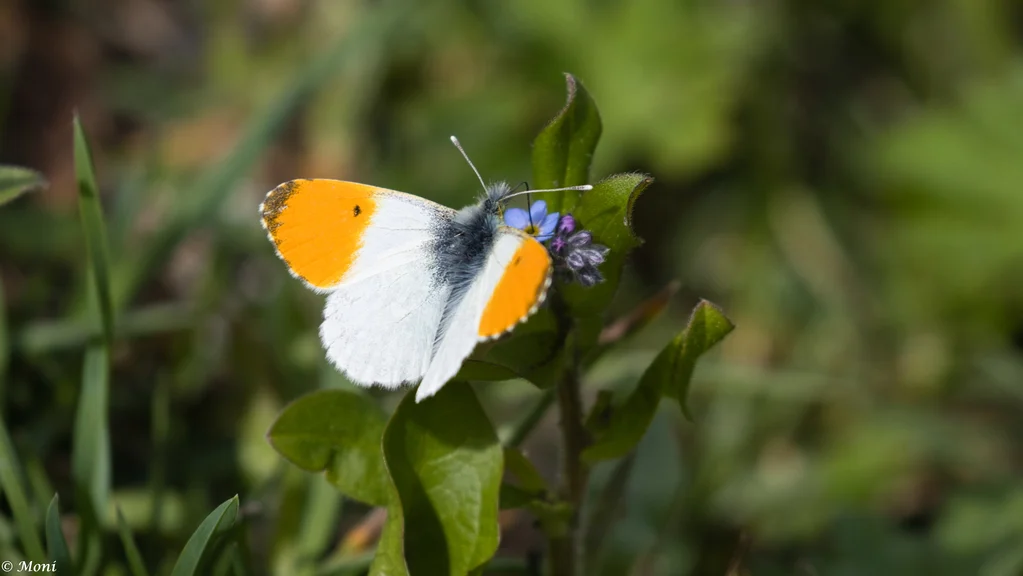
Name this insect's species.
Anthocharis cardamines
